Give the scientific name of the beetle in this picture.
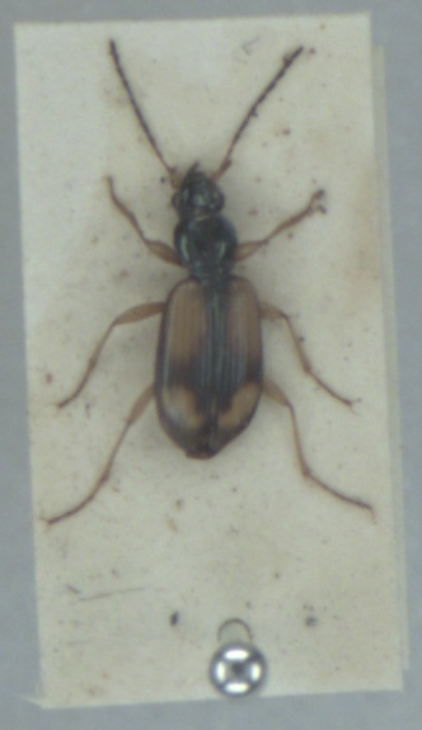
Bembidion fluviatile
